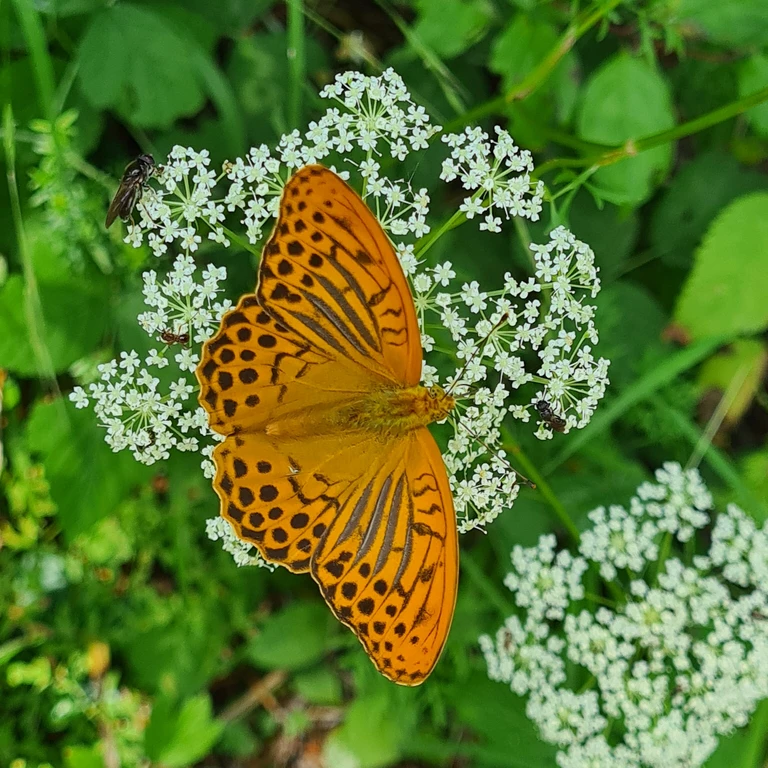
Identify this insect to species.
Argynnis paphia
